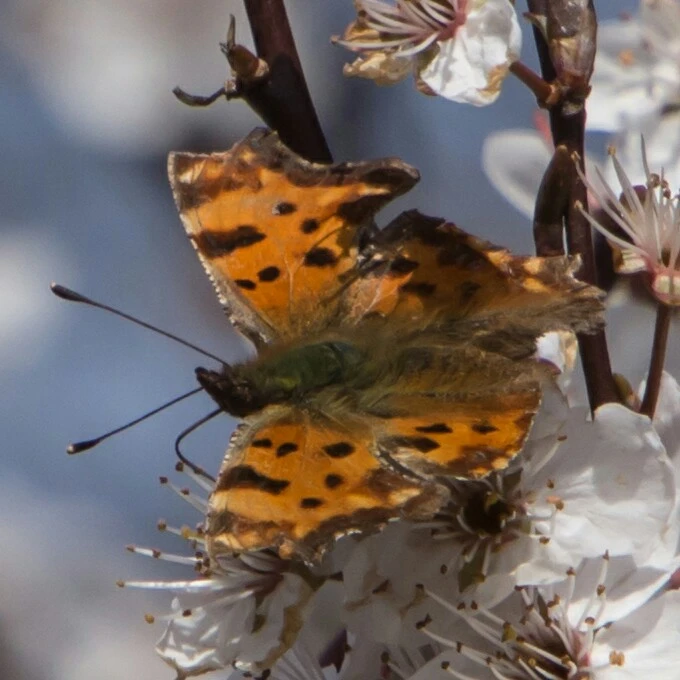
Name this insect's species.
Polygonia c-album
